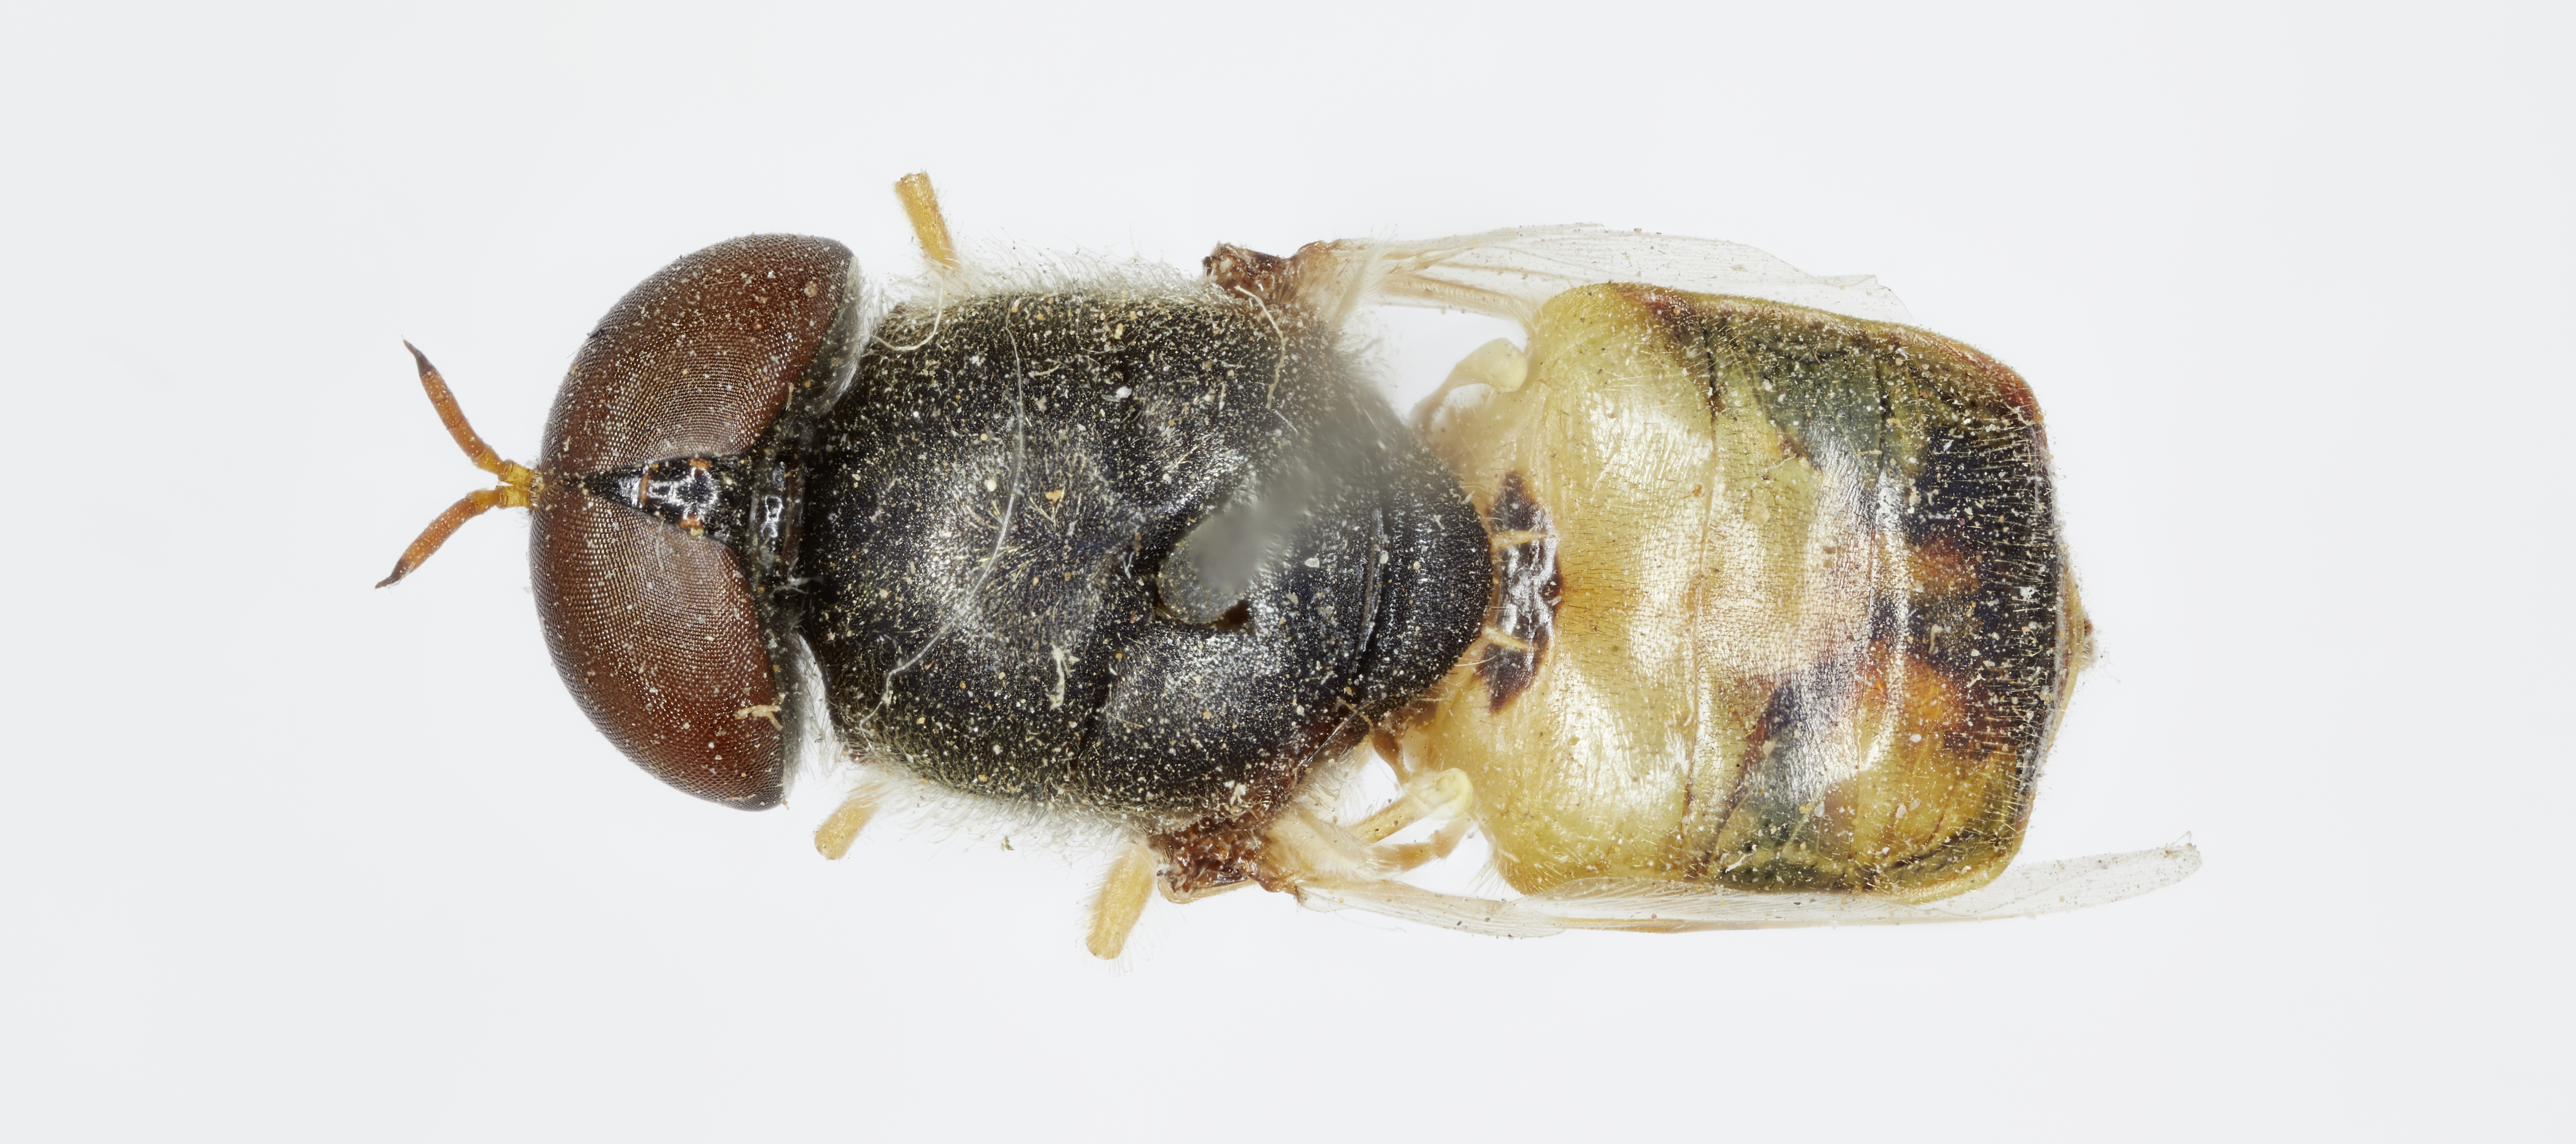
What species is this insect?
Odontomyia aldrichi
